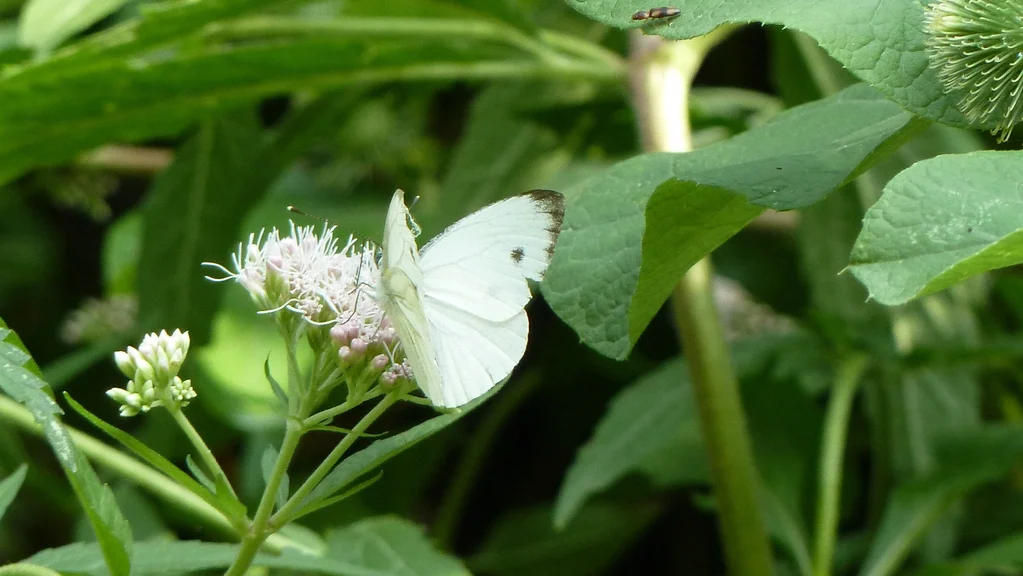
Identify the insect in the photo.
Pieris napi
